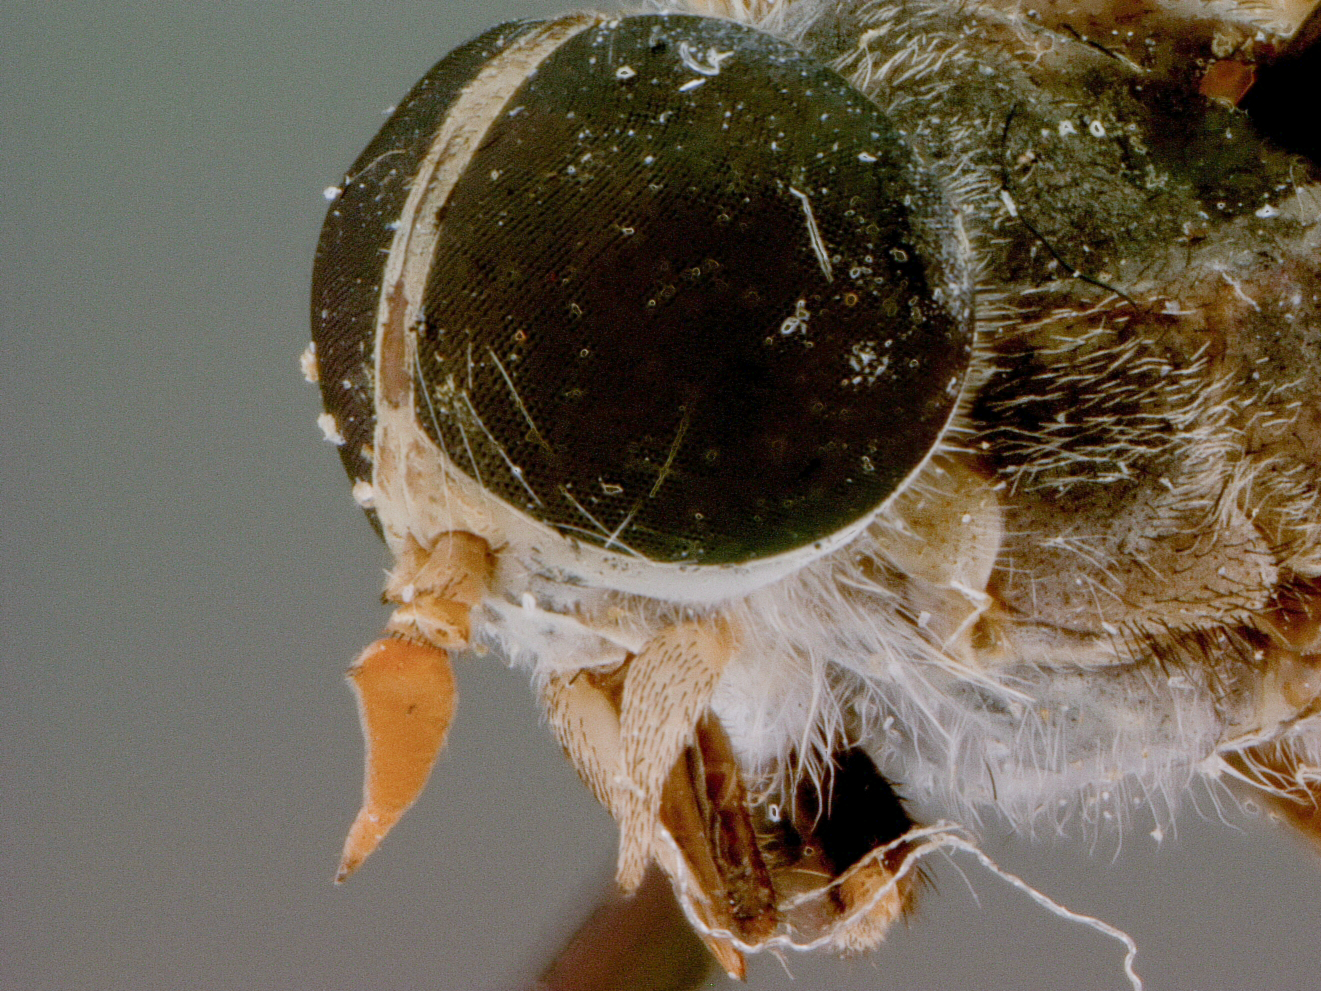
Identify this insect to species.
Tabanus cambodianus
